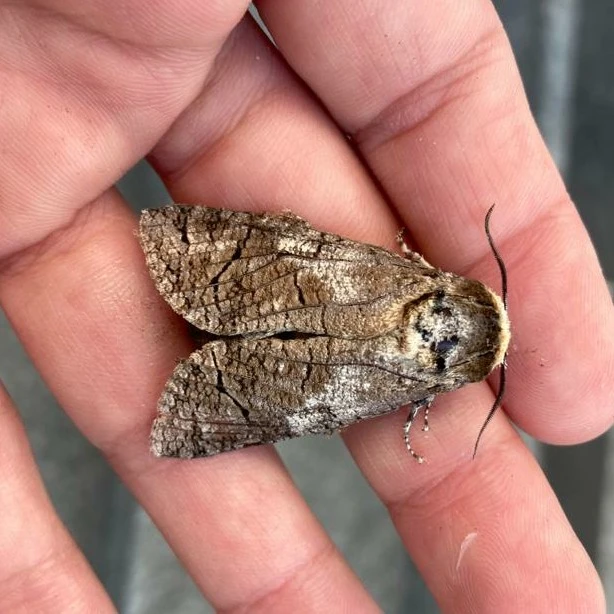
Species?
Cossus cossus
